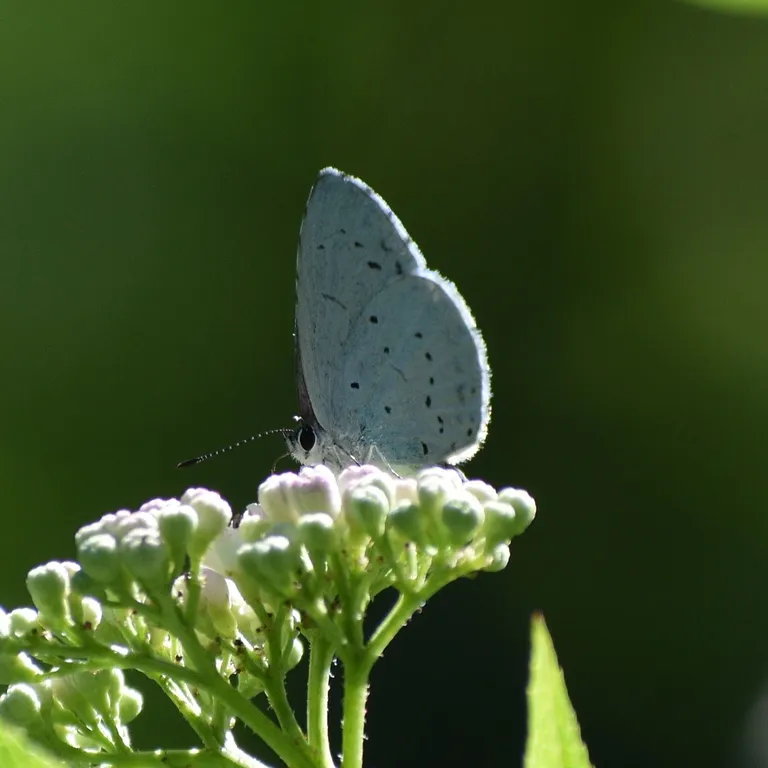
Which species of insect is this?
Celastrina argiolus
